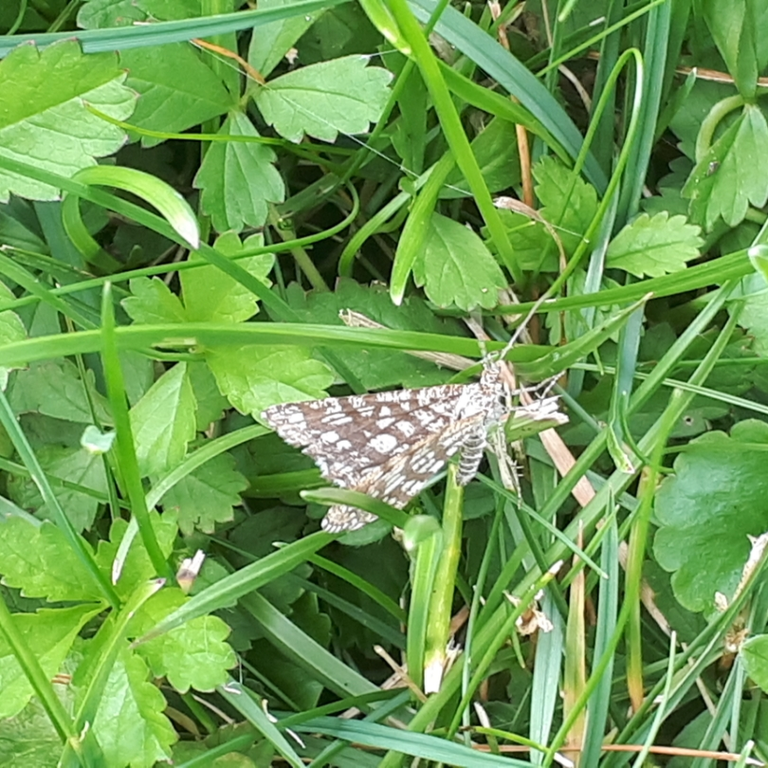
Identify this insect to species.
Chiasmia clathrata
